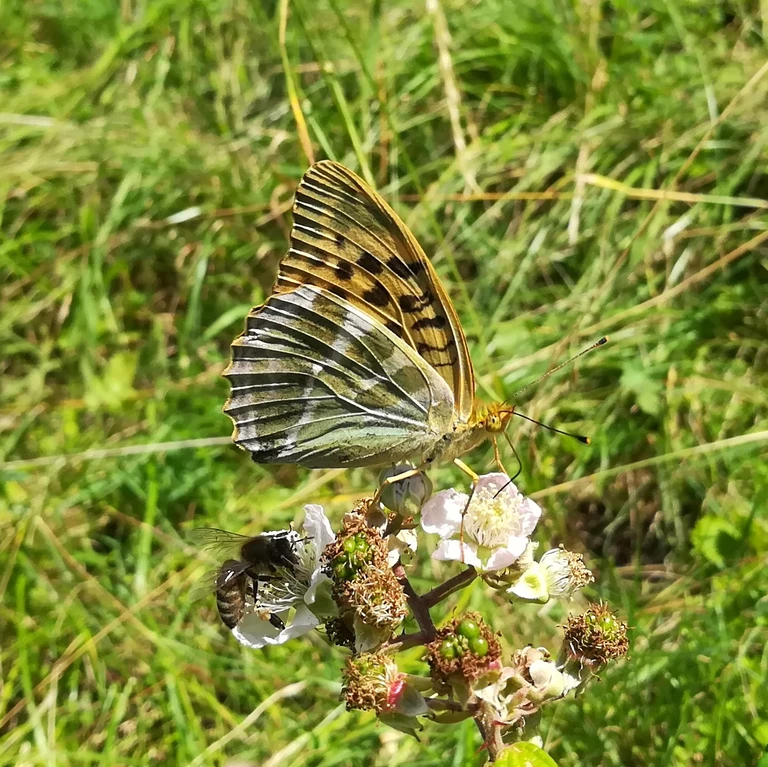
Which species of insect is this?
Argynnis paphia
